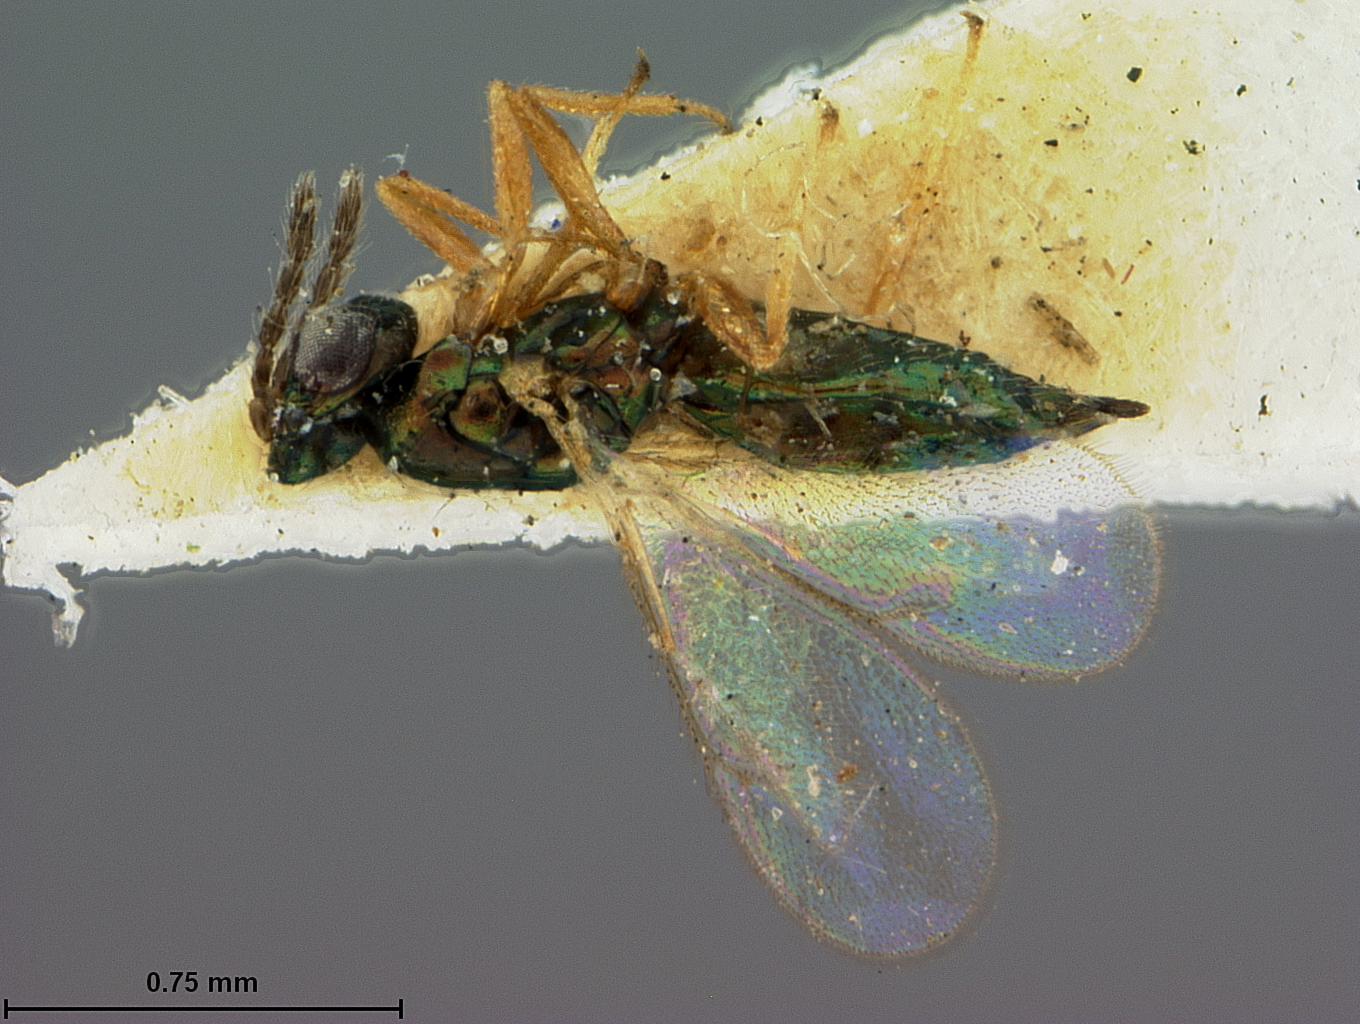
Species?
Terastichus cupreus
